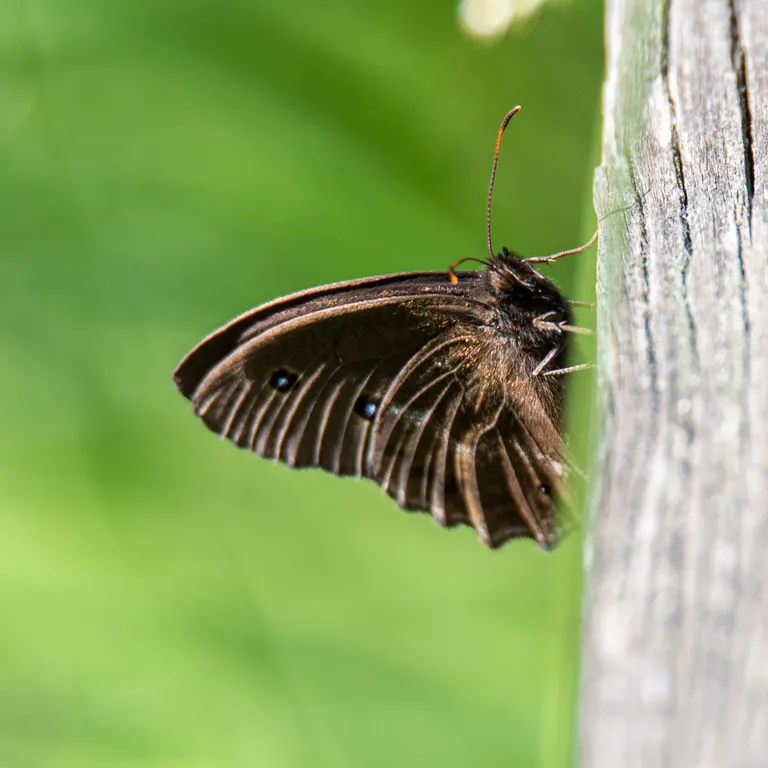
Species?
Minois dryas
